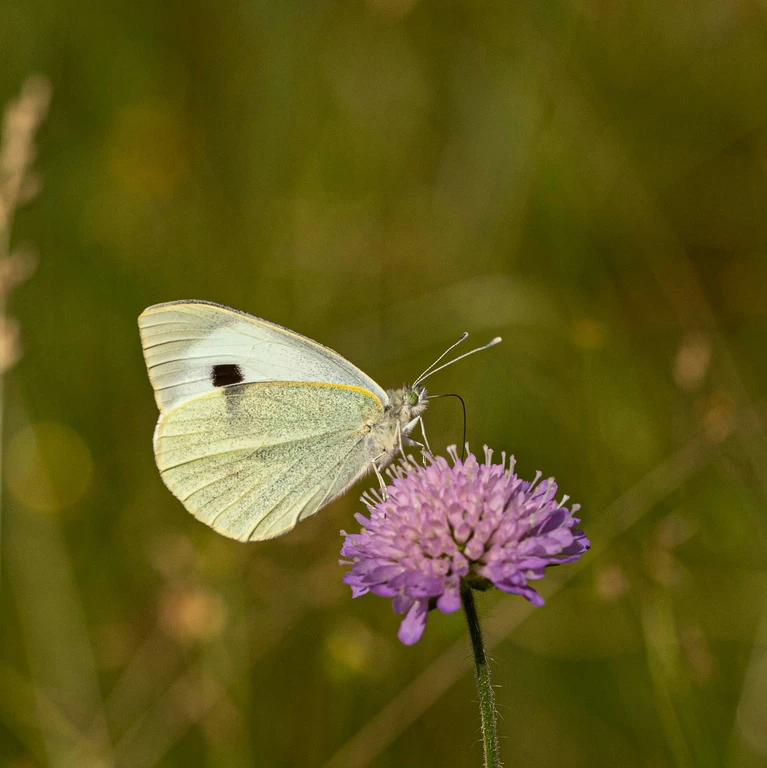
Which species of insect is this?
Pieris brassicae
